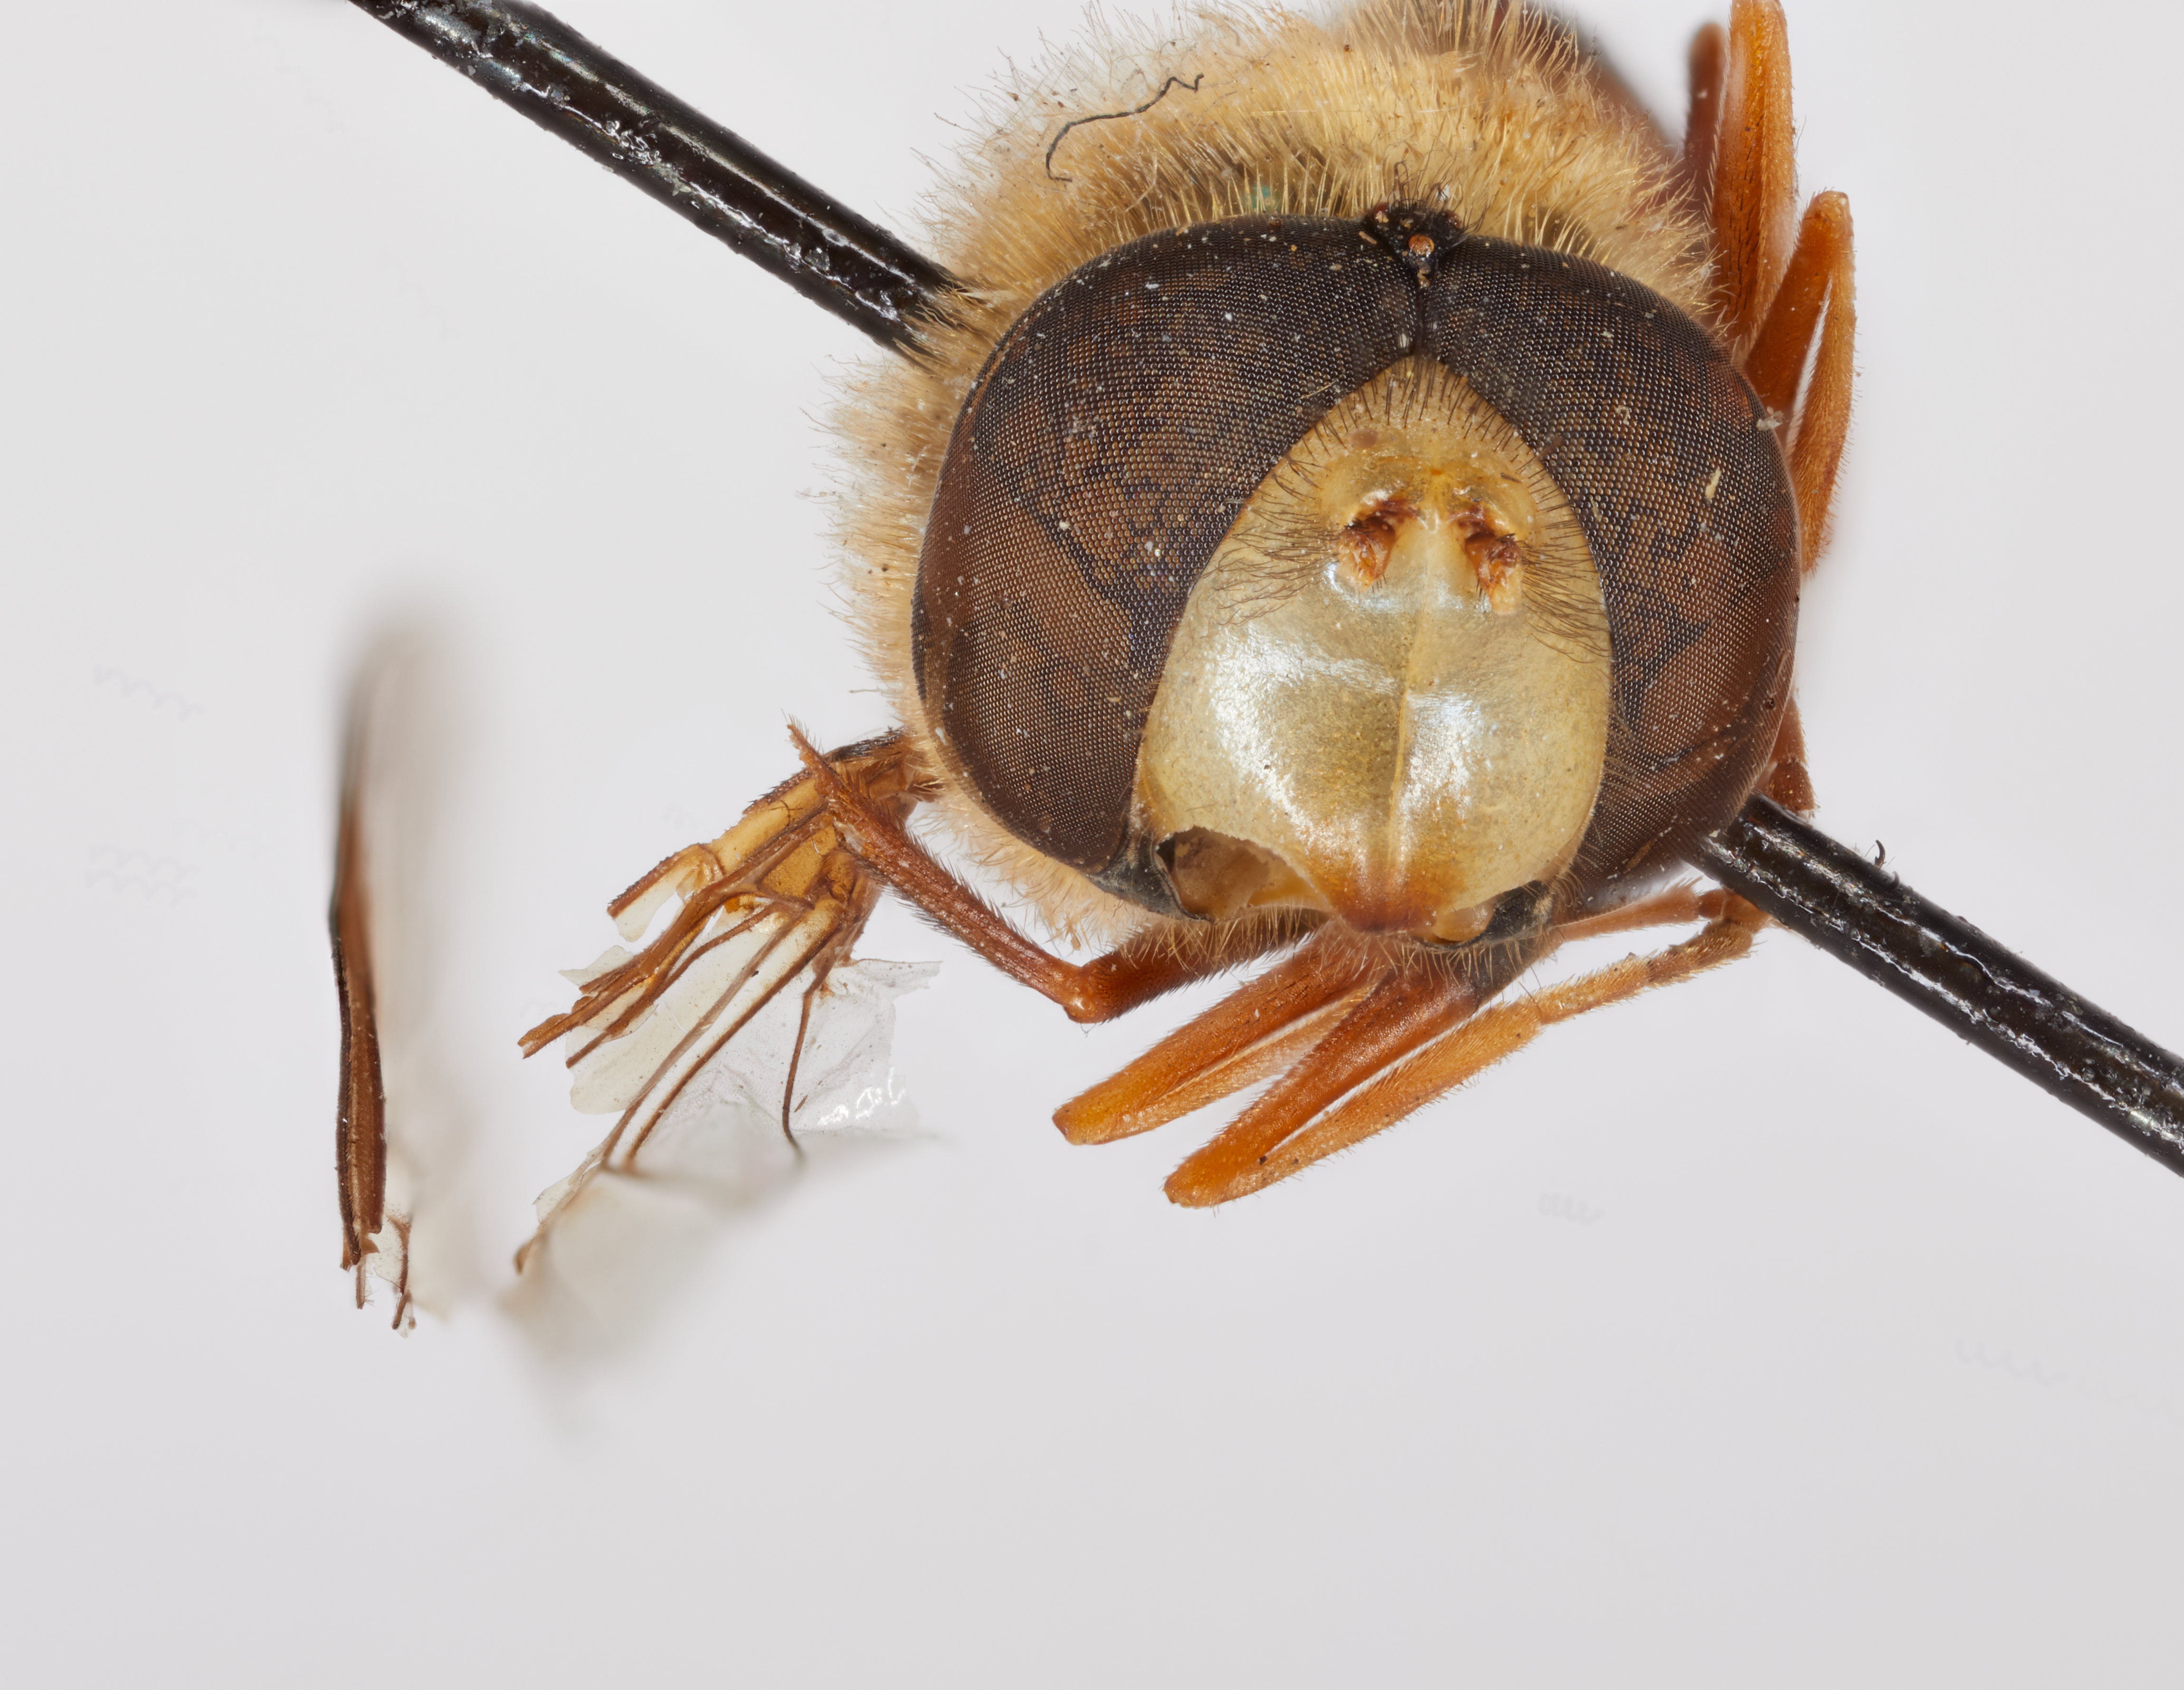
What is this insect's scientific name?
Eupeodes montivagus
